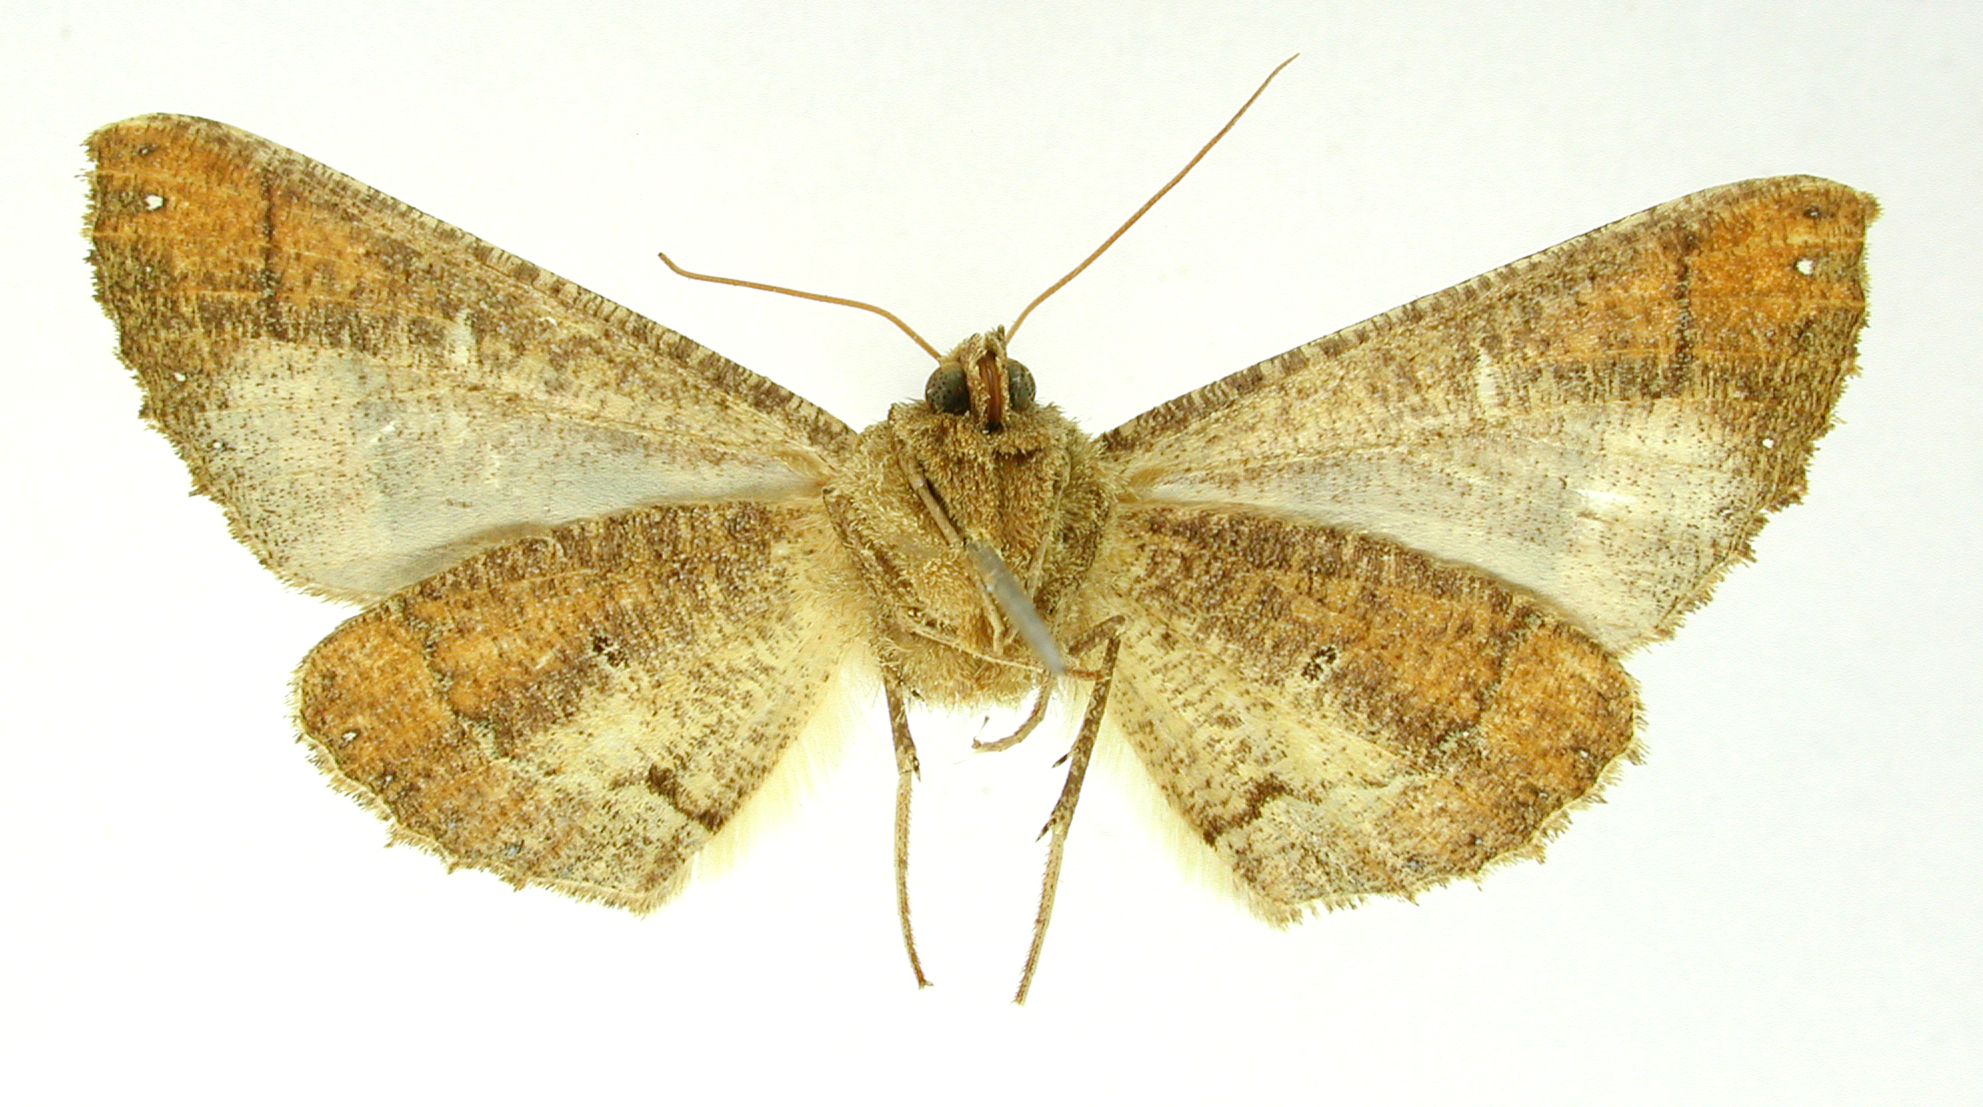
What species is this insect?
Azelina fortunata
